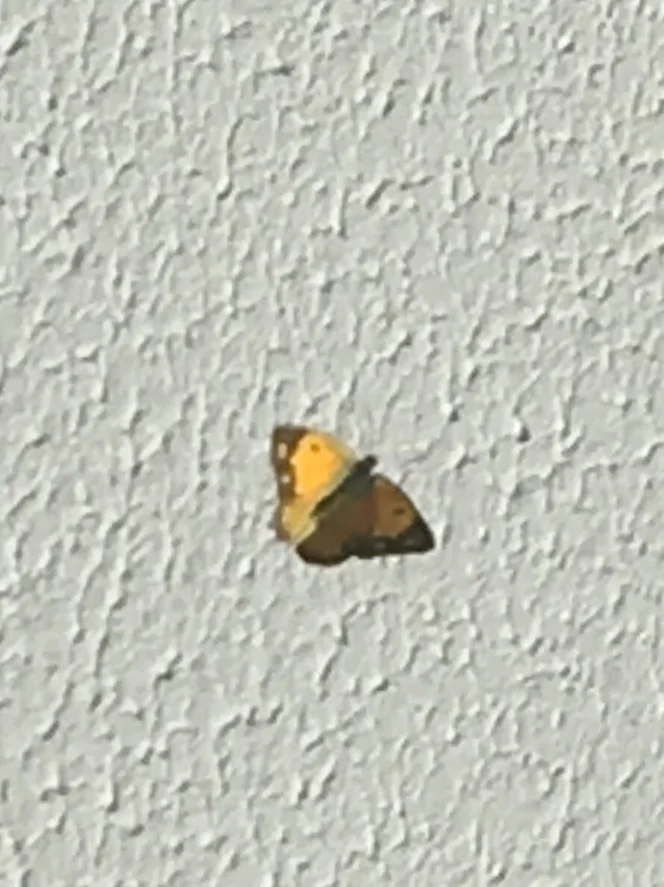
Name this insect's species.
Colias croceus
